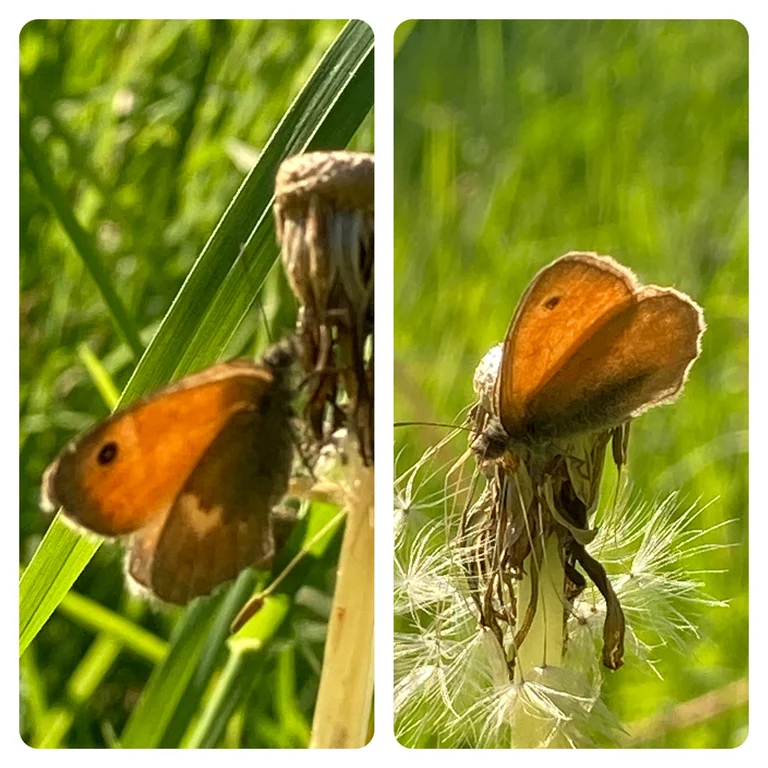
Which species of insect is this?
Coenonympha pamphilus
